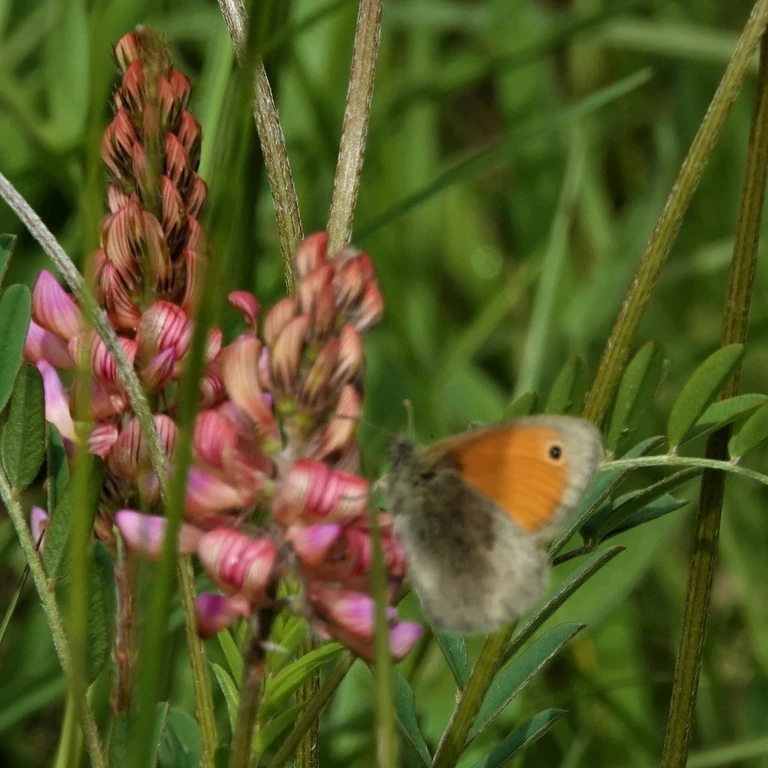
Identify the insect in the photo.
Coenonympha pamphilus
